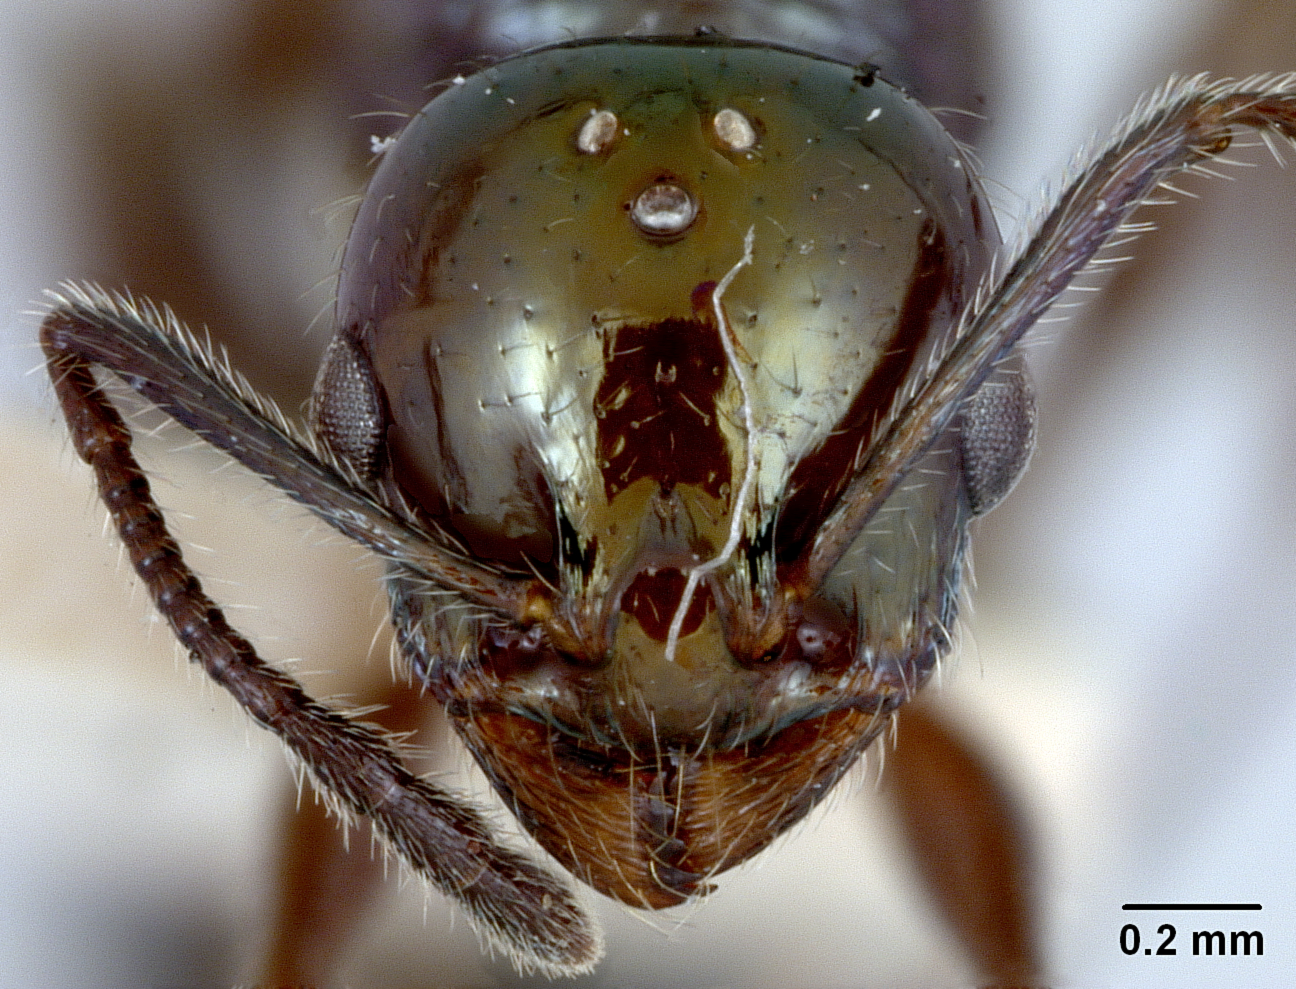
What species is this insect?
Macromischa wheeleri
